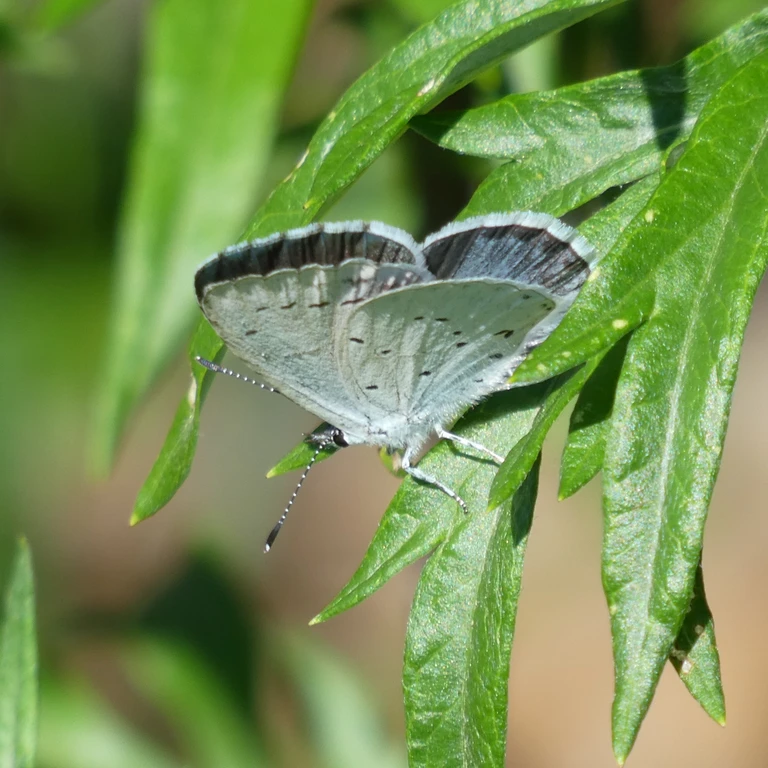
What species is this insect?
Celastrina argiolus
